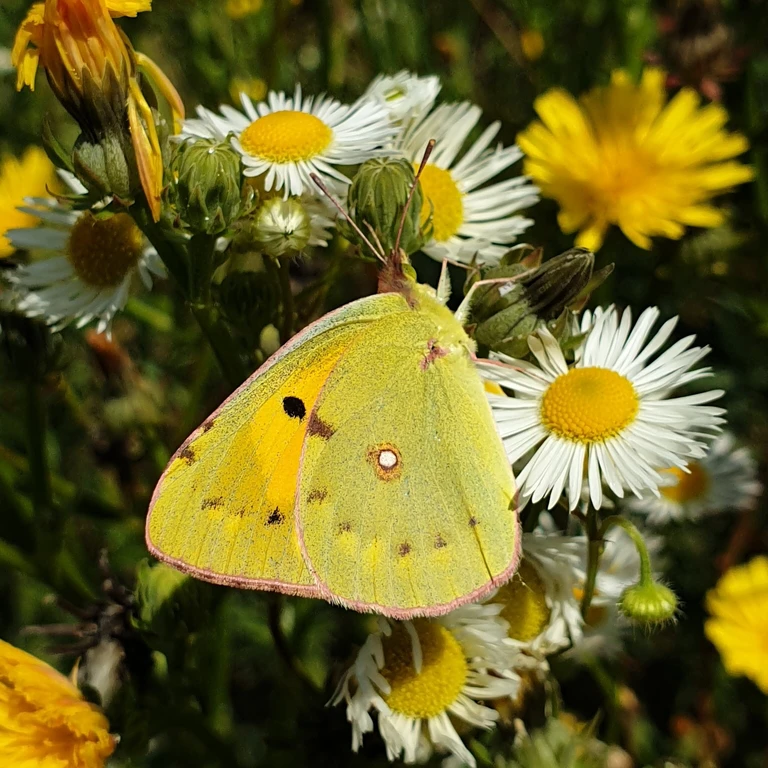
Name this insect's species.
Colias croceus
